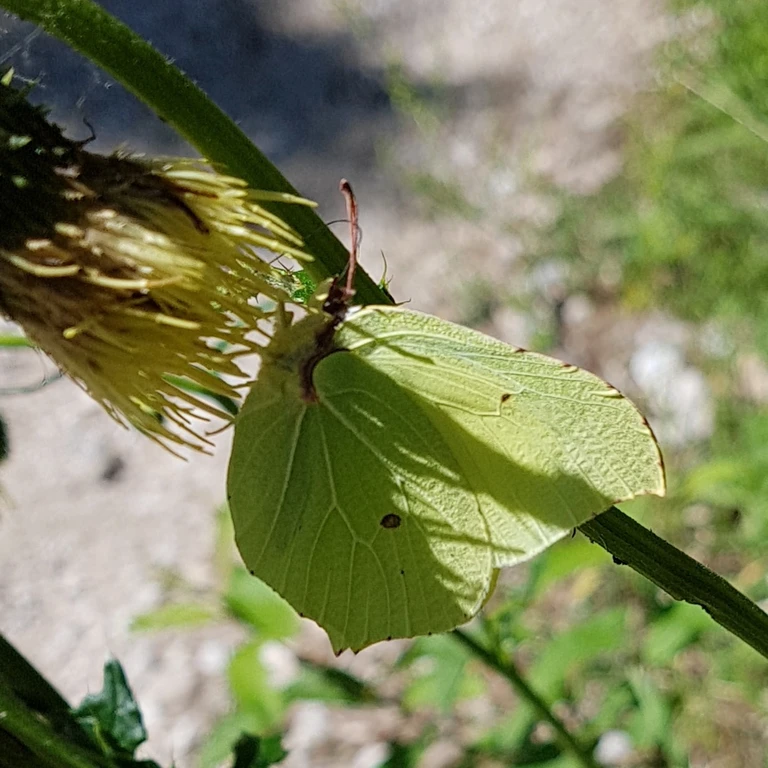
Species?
Gonepteryx rhamni
